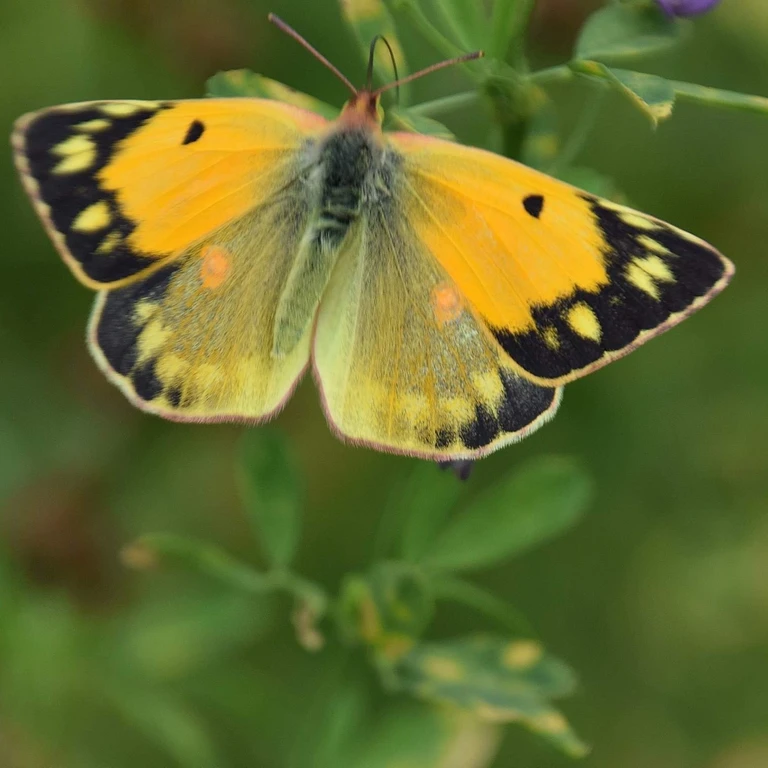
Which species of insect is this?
Colias croceus
